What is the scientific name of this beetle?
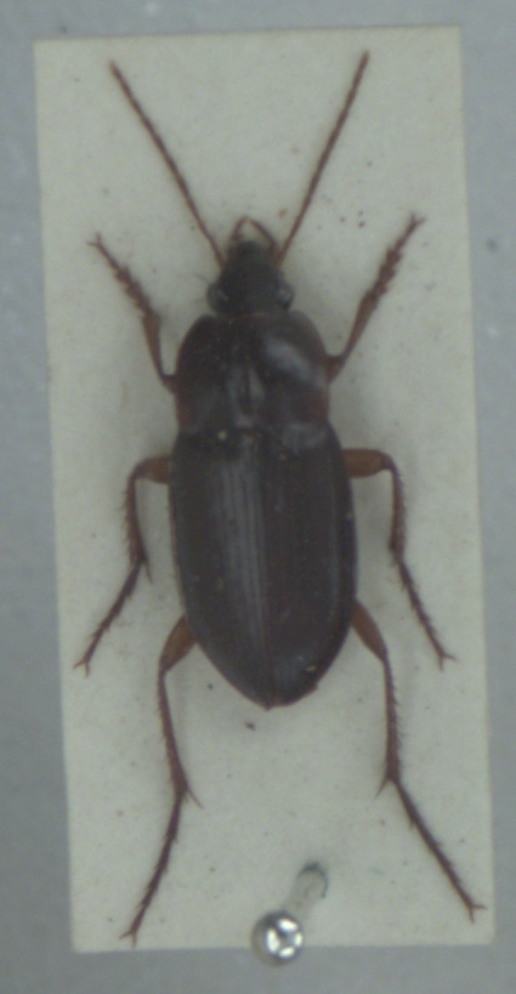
Calathus ambiguus
